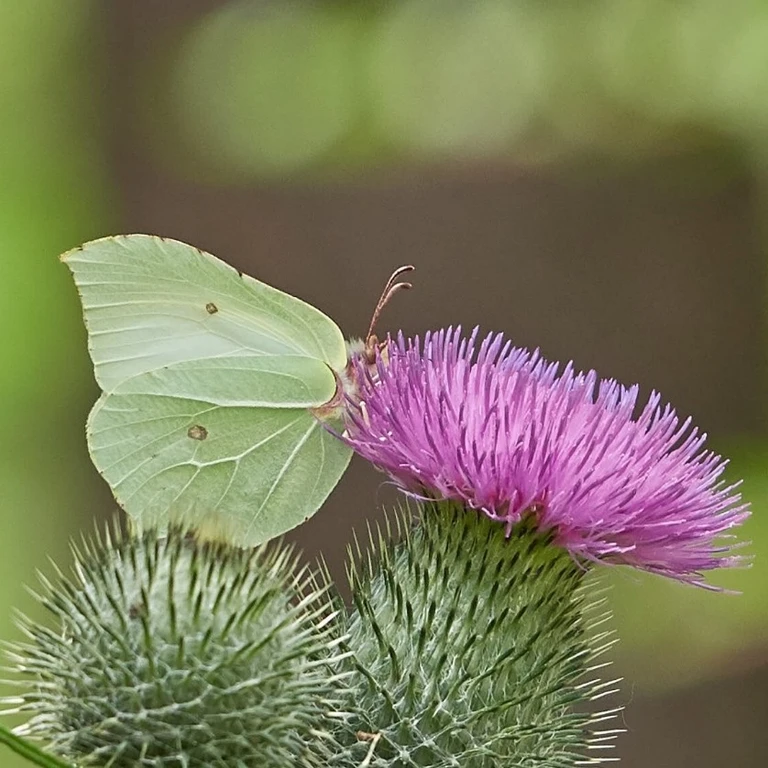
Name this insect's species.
Gonepteryx rhamni
